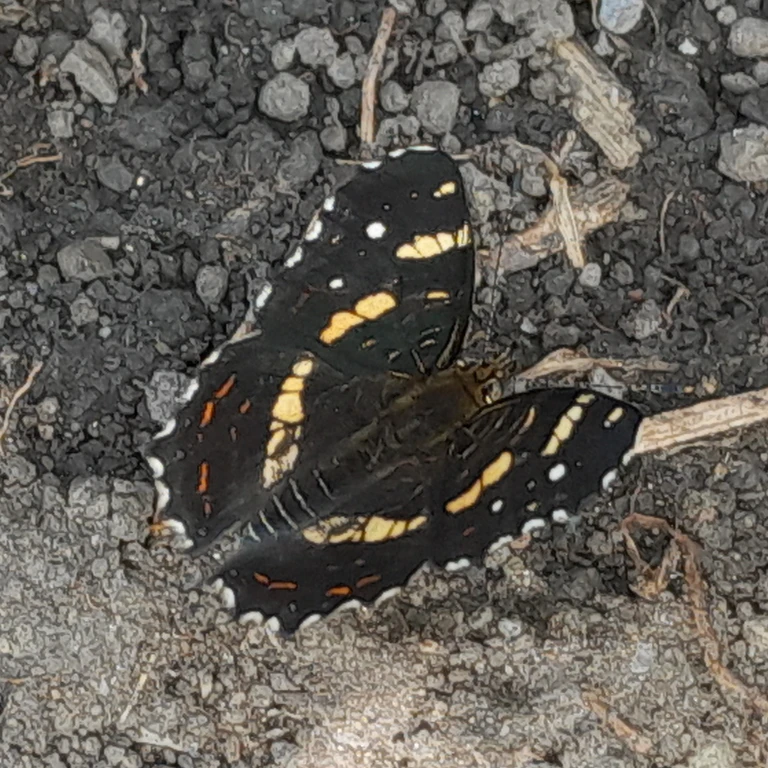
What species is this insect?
Araschnia levana
